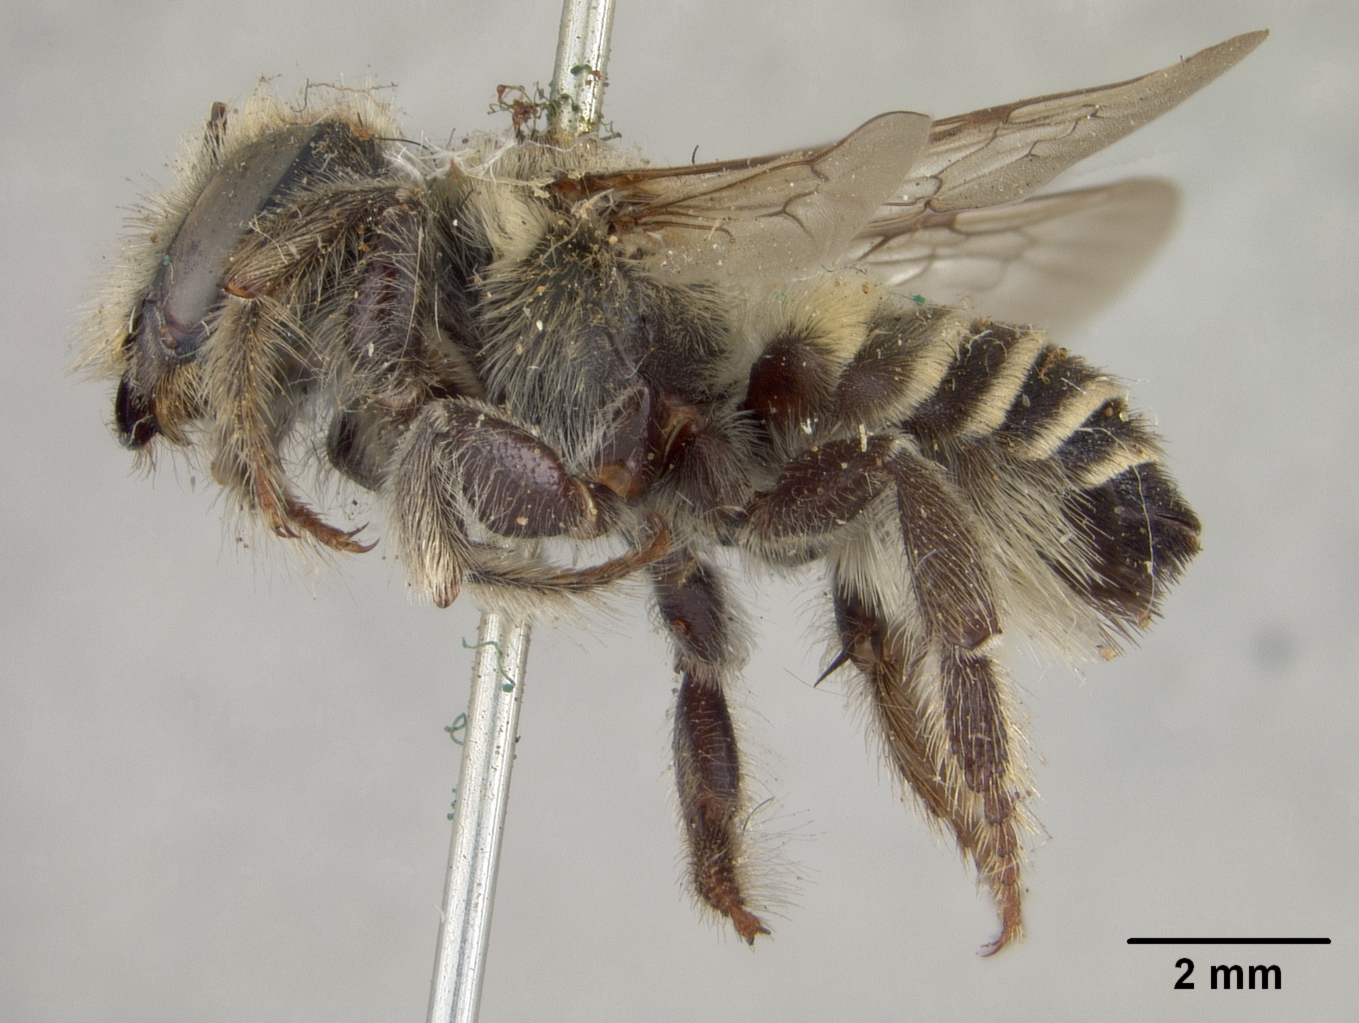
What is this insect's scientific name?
Megachile astata
